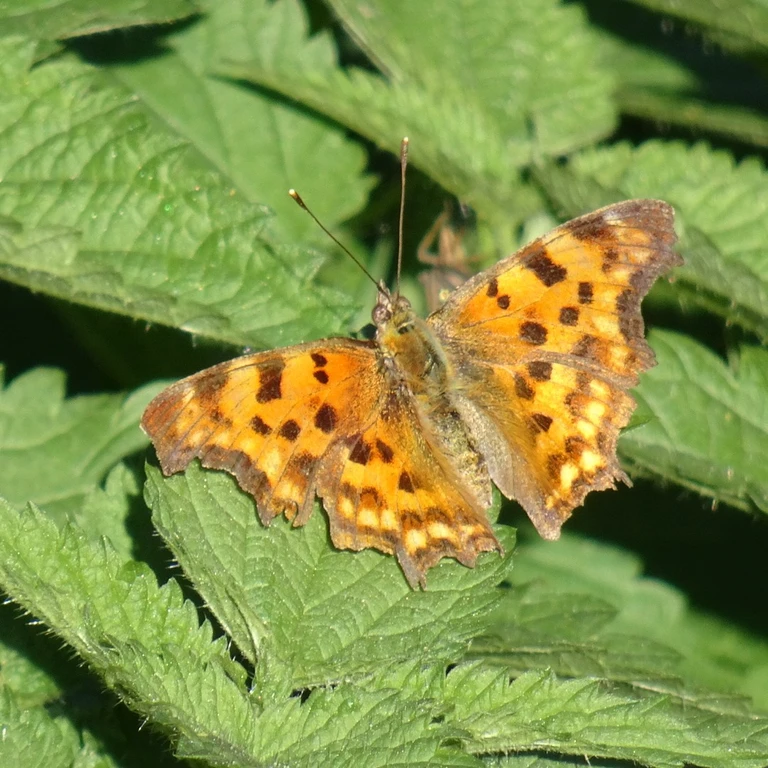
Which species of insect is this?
Polygonia c-album
